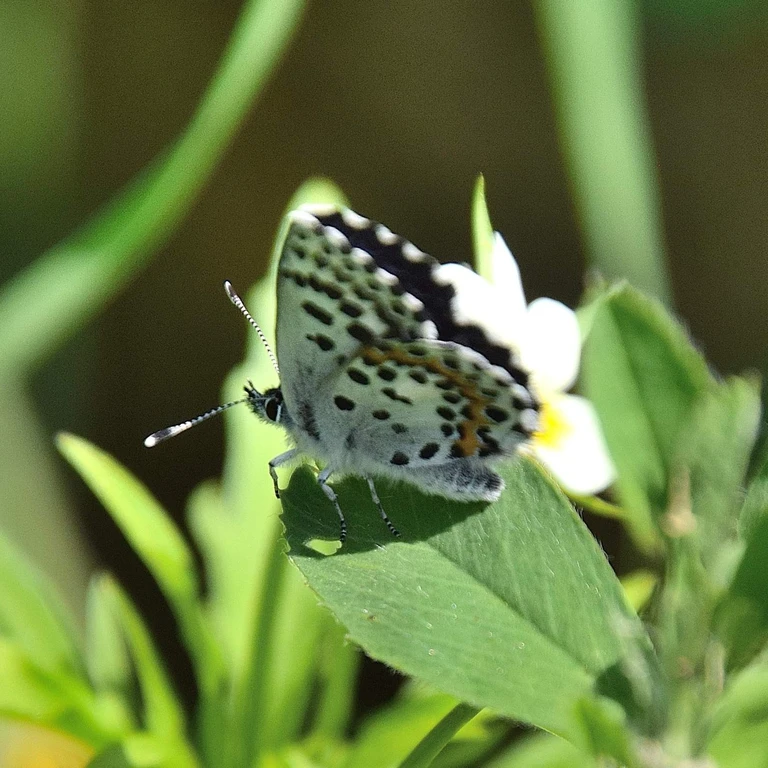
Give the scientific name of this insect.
Scolitantides orion
